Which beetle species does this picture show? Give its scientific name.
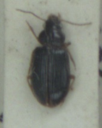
Bradycellus harpalinus
